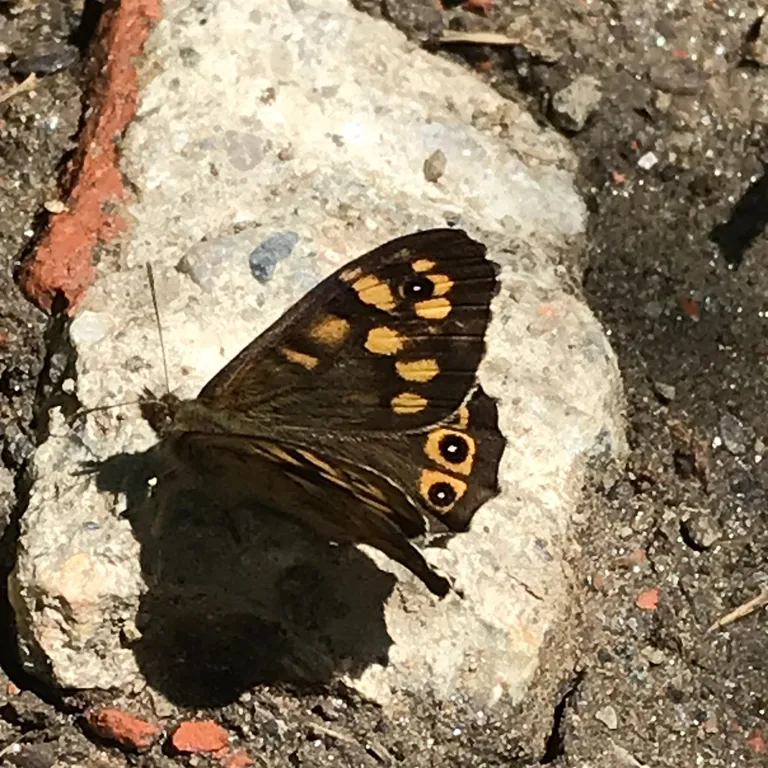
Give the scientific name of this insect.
Pararge aegeria
